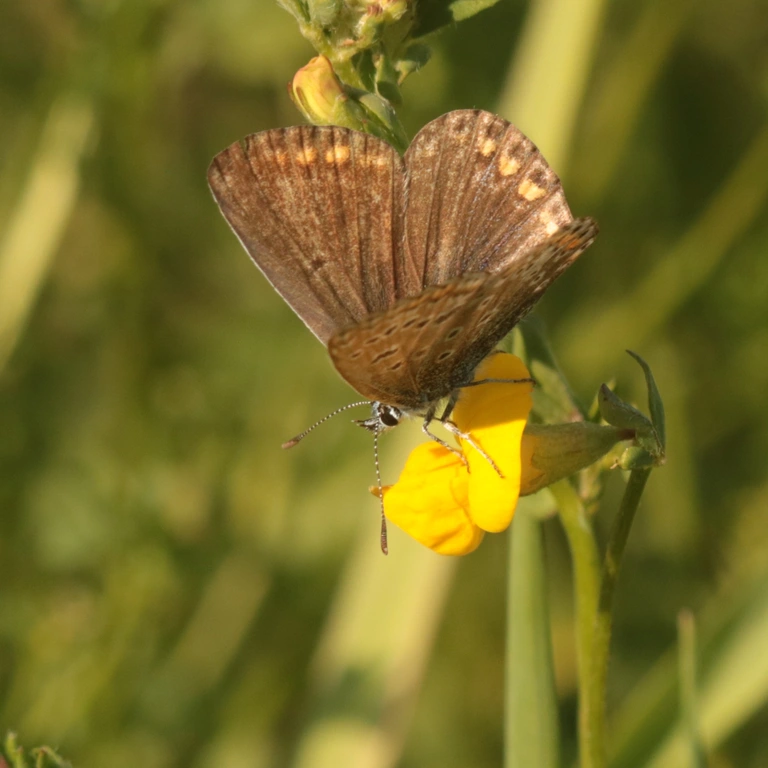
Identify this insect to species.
Polyommatus icarus
